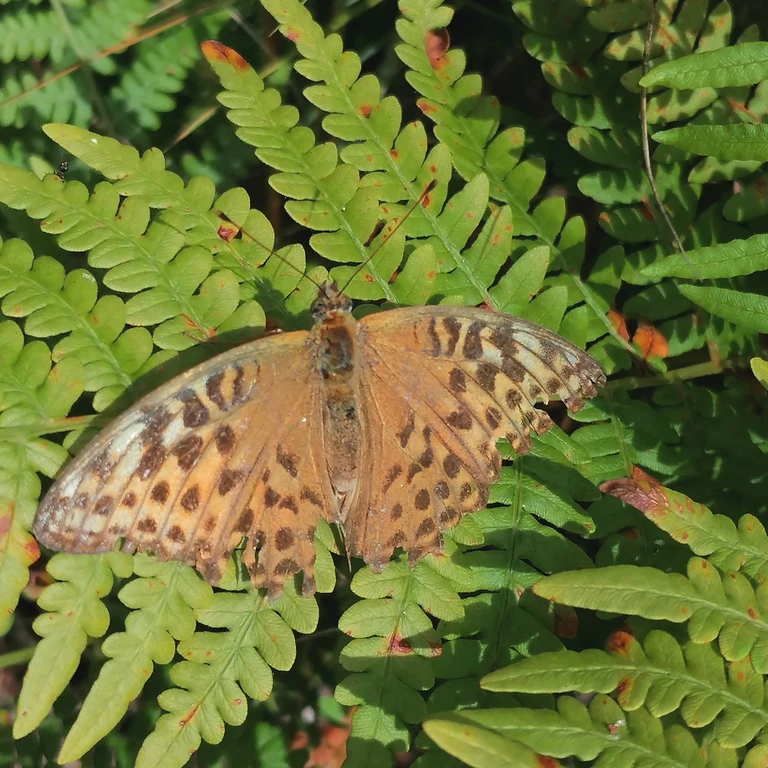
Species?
Argynnis paphia
